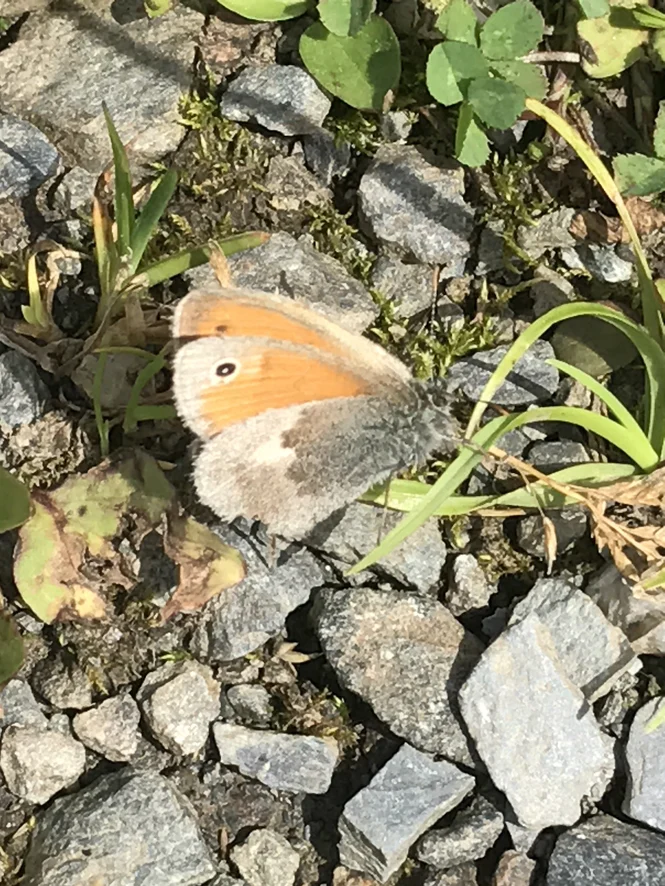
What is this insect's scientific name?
Coenonympha pamphilus
